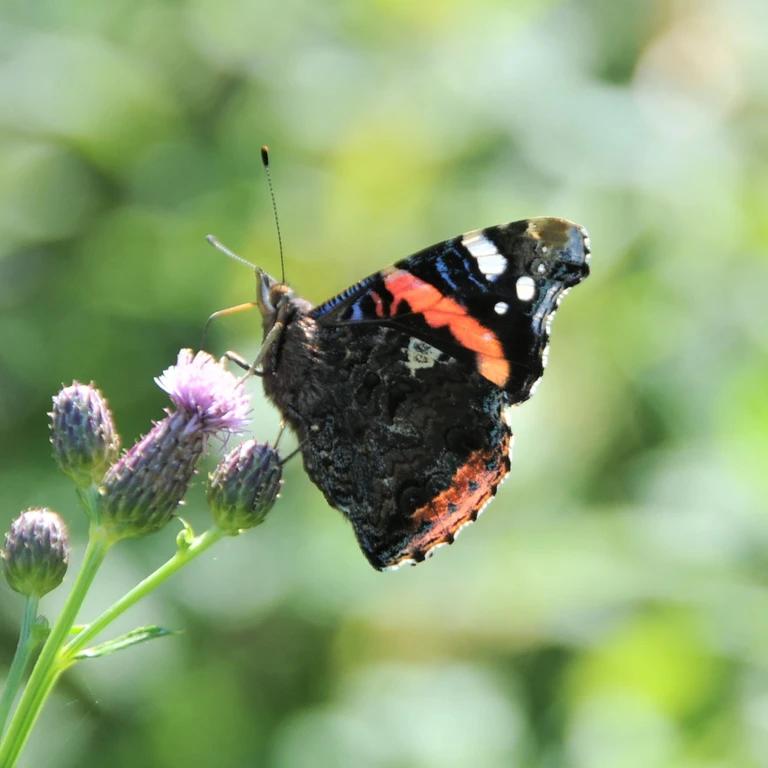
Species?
Vanessa atalanta
